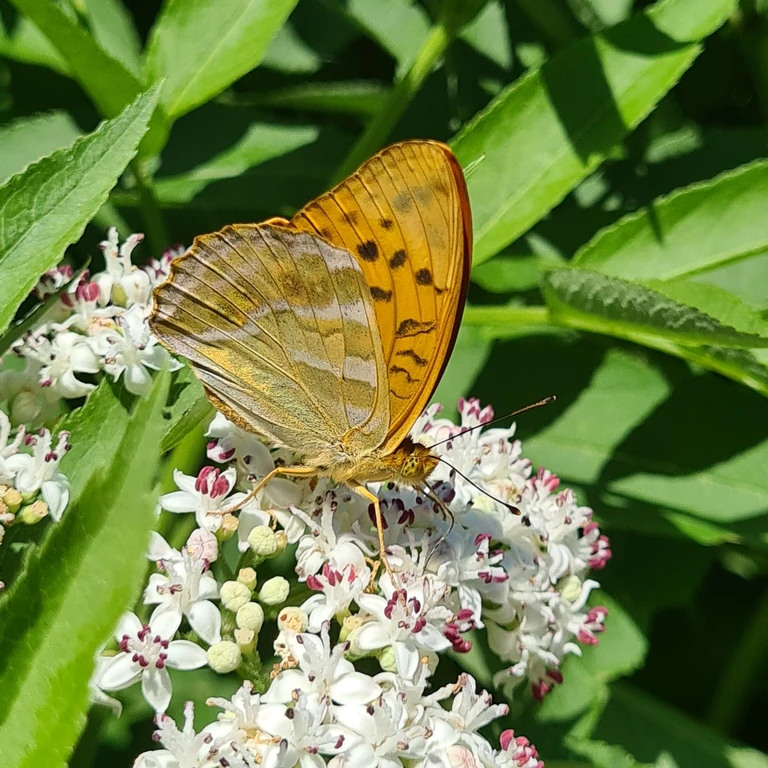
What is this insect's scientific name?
Argynnis paphia
